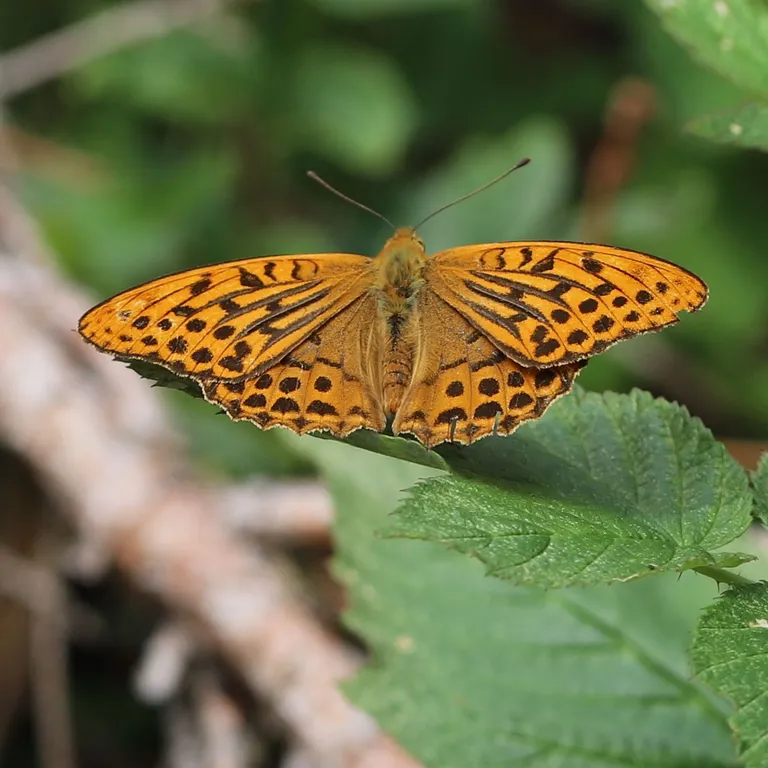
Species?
Argynnis paphia
